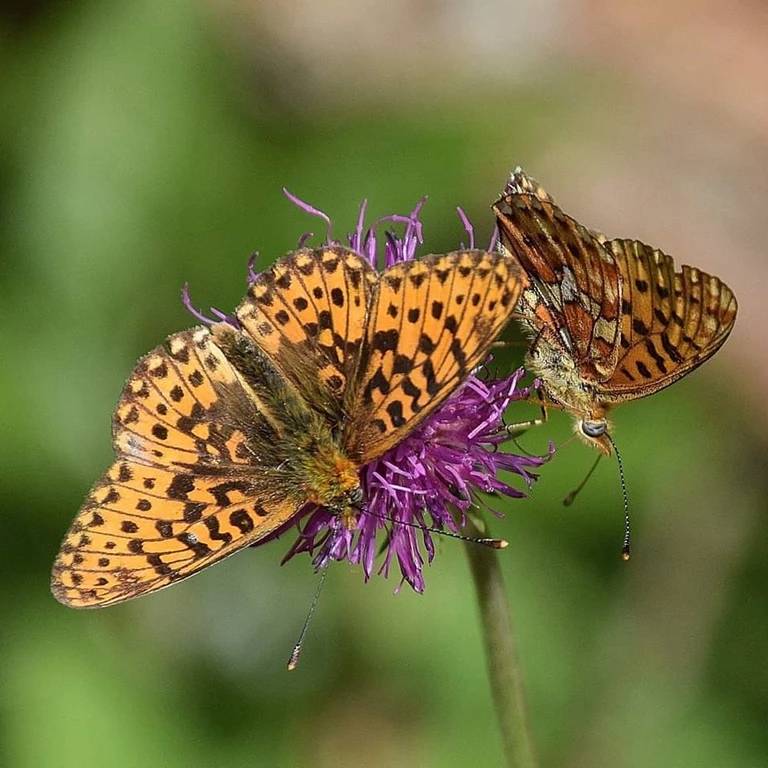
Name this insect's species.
Boloria euphrosyne (also Clossiana euphrosyne)
